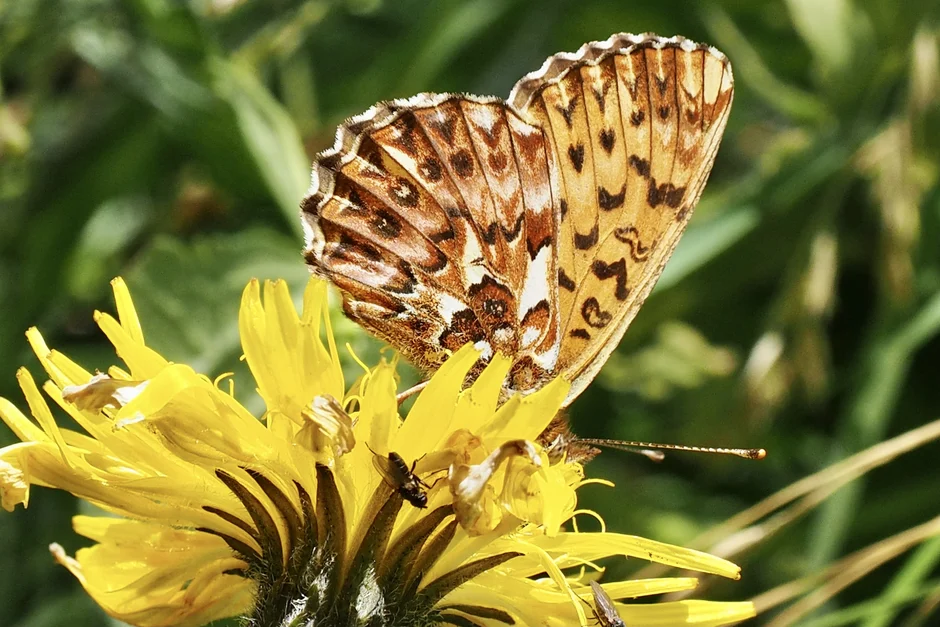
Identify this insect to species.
Boloria titania
